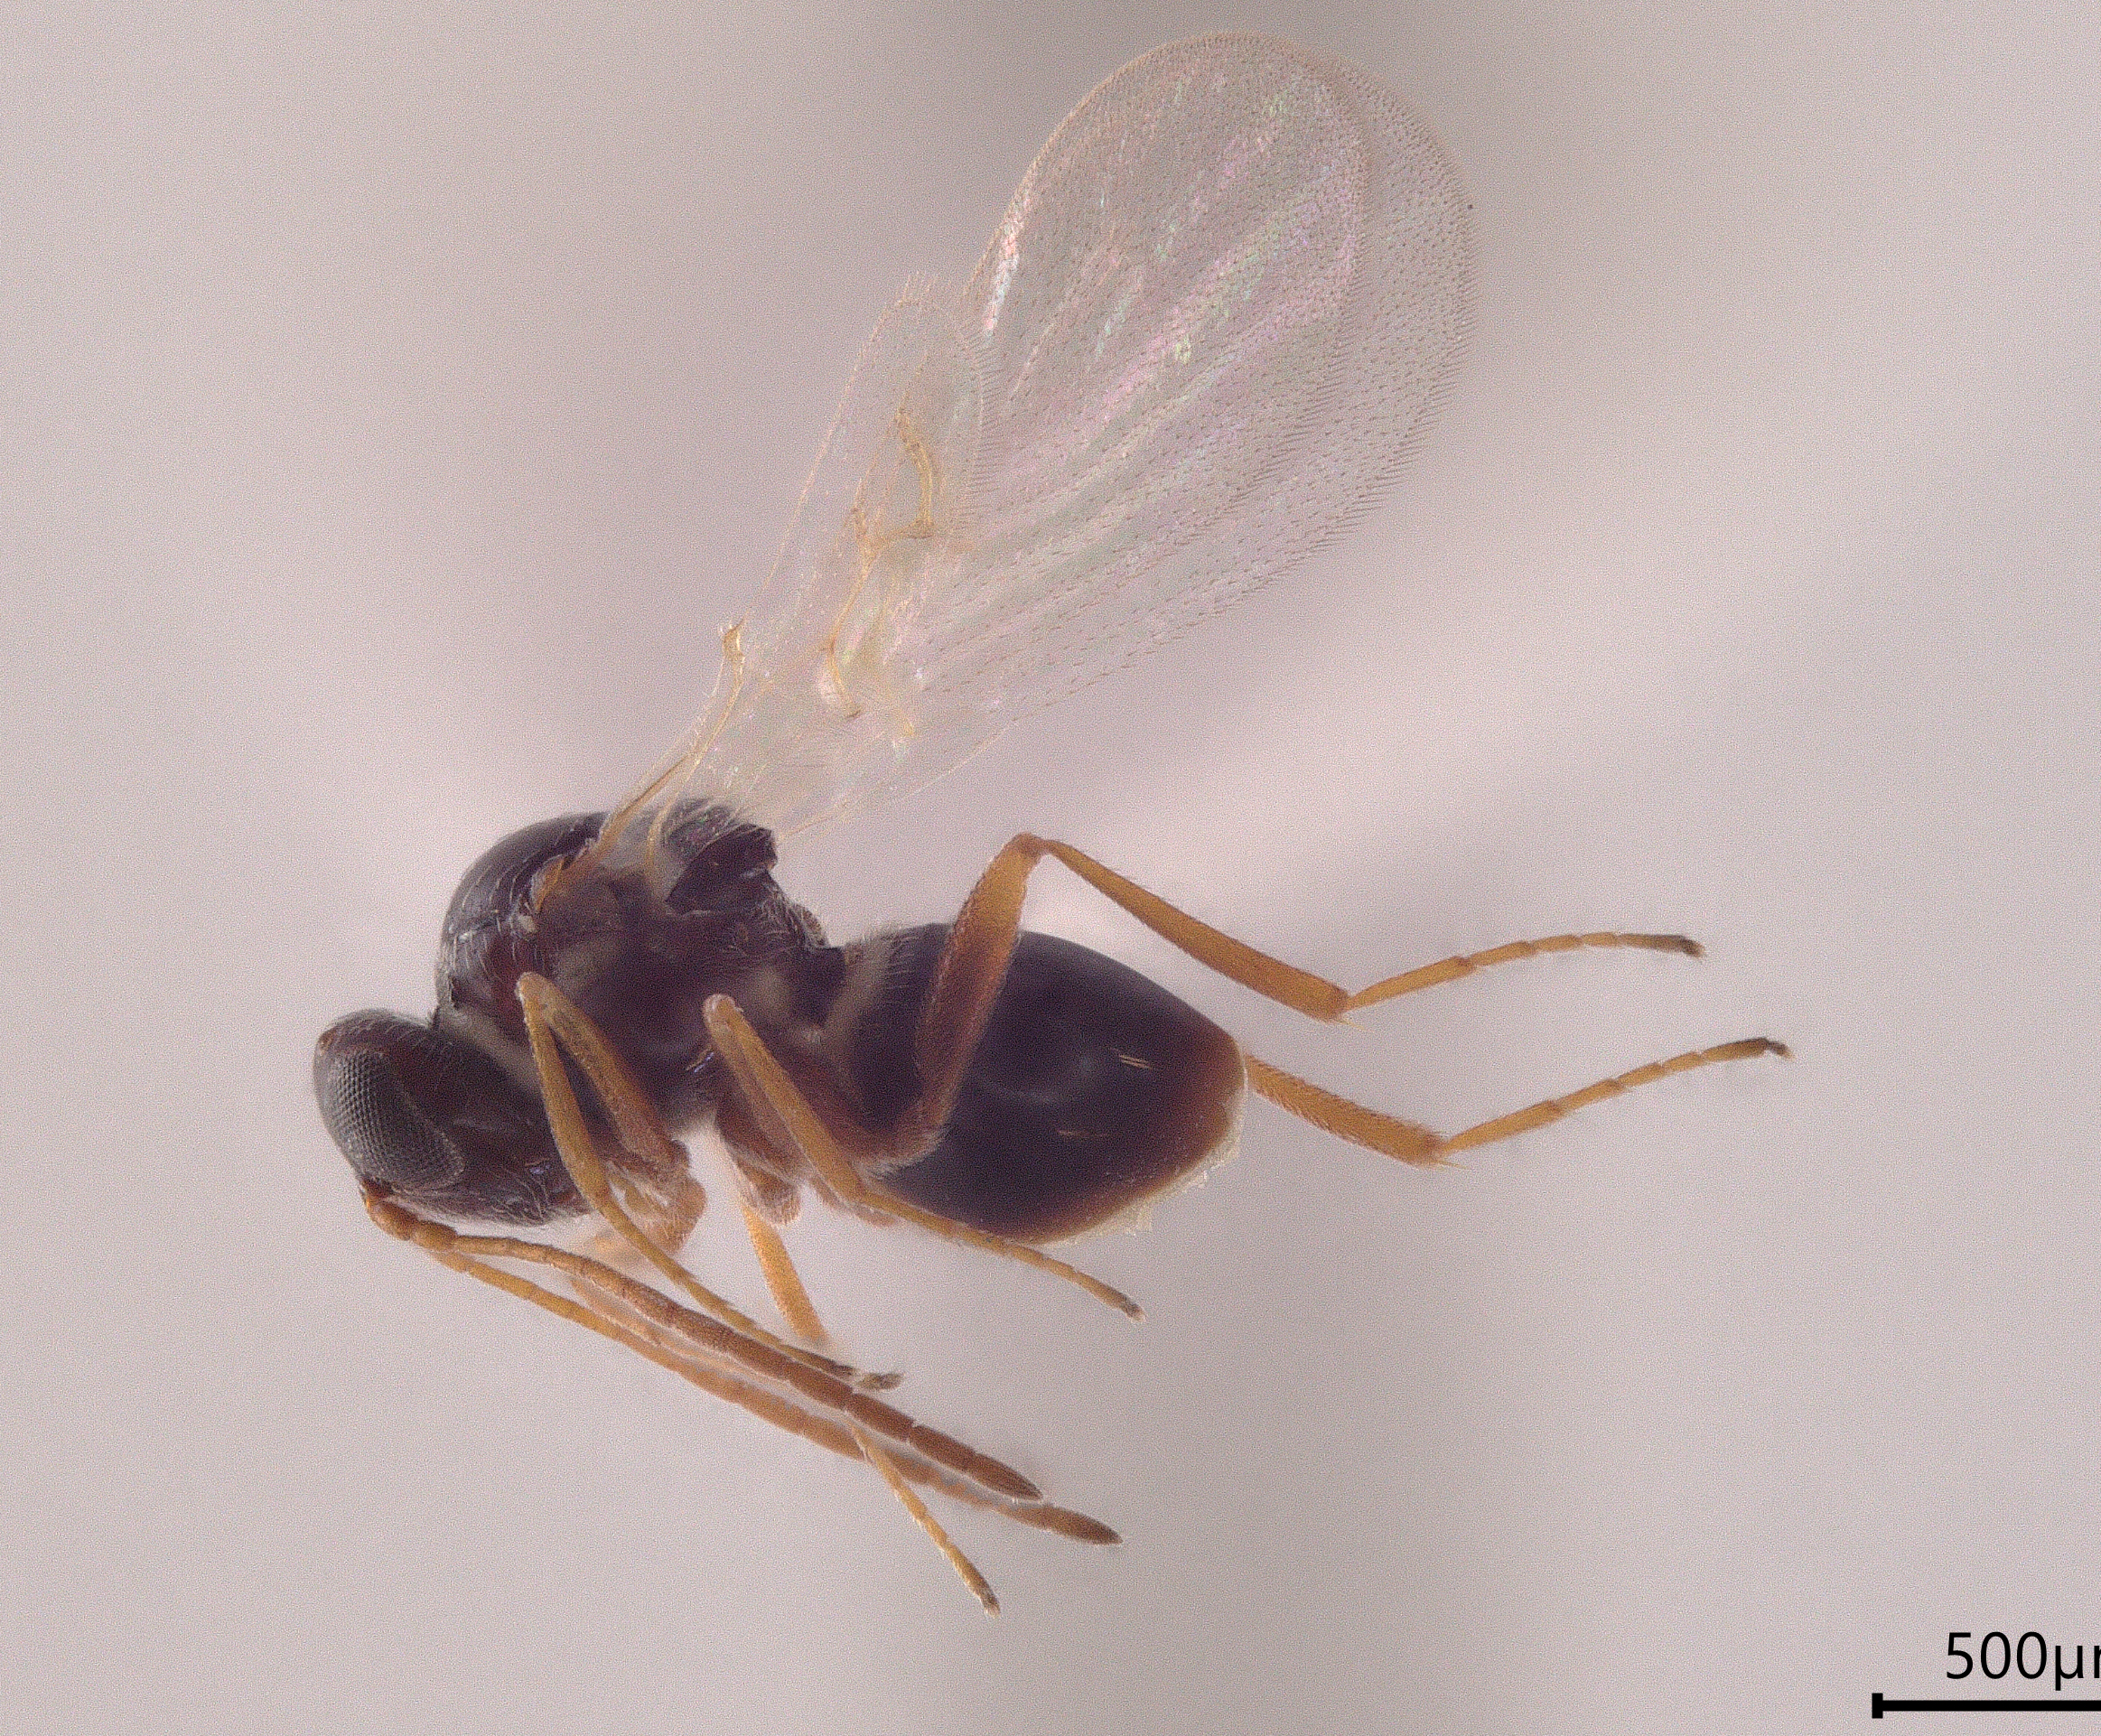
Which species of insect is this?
Apocharips trapezoidea
